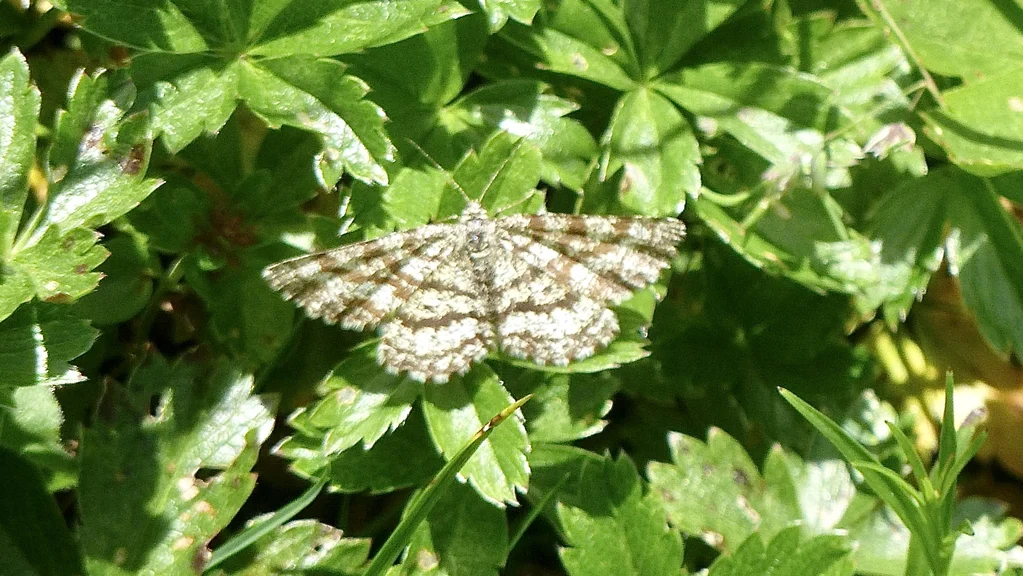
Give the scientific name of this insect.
Ematurga atomaria
